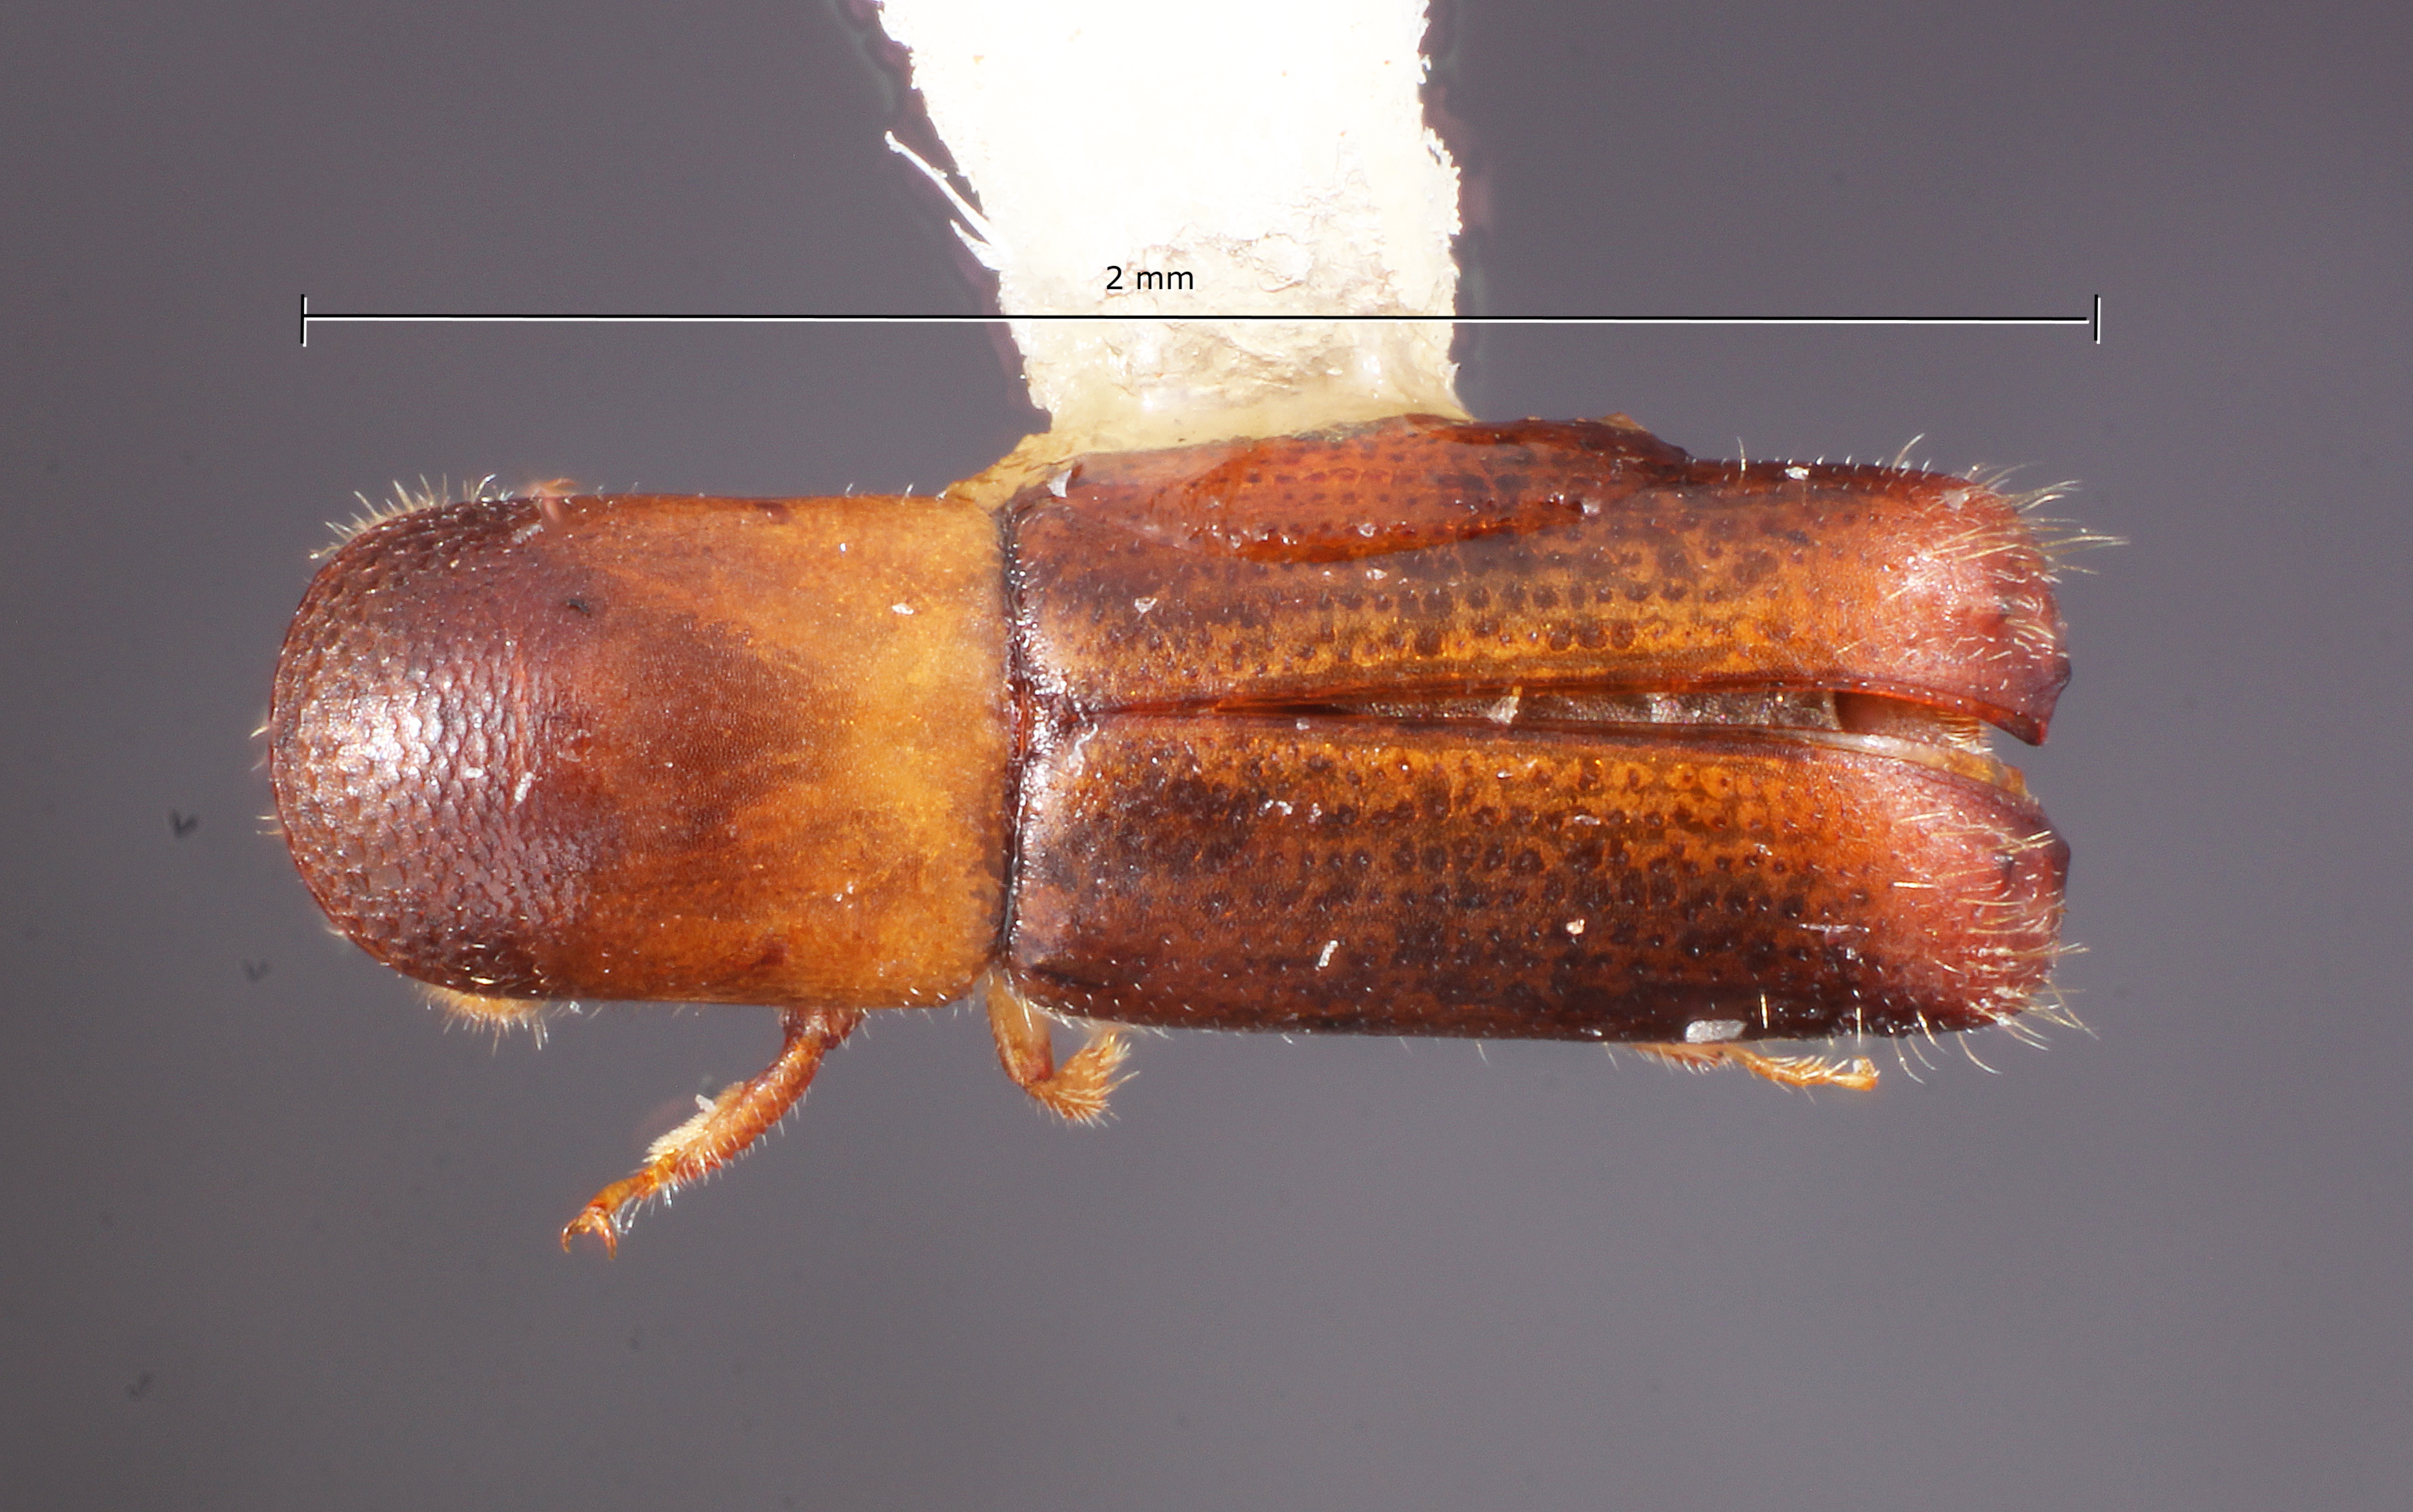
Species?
Monarthrum granulosum
